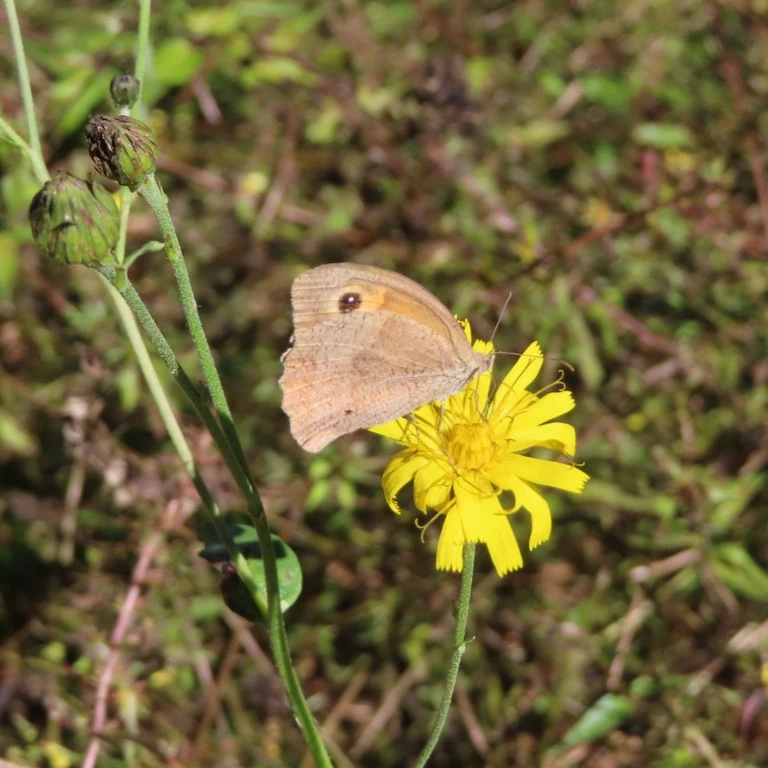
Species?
Maniola jurtina
